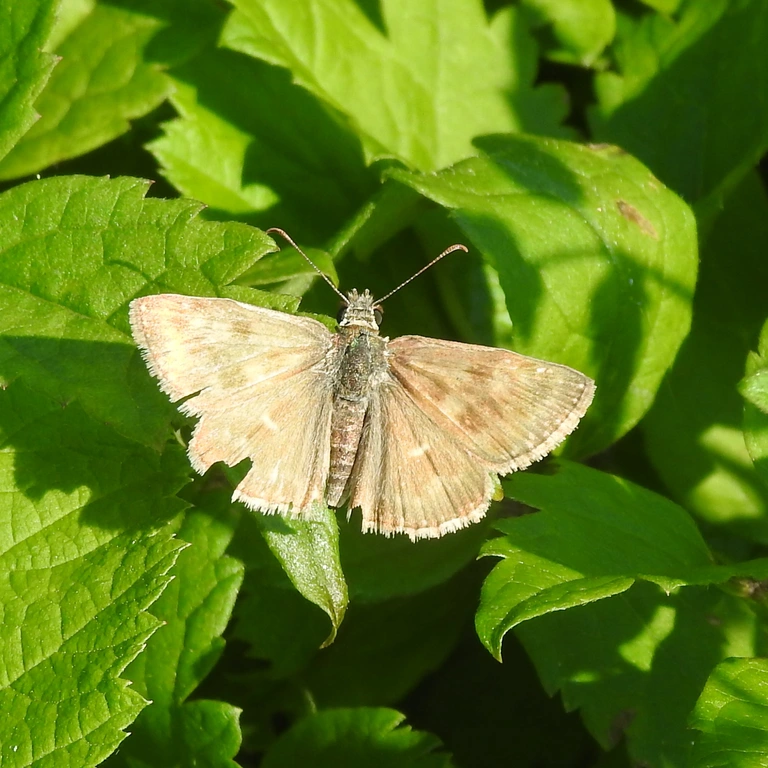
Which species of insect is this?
Erynnis tages
